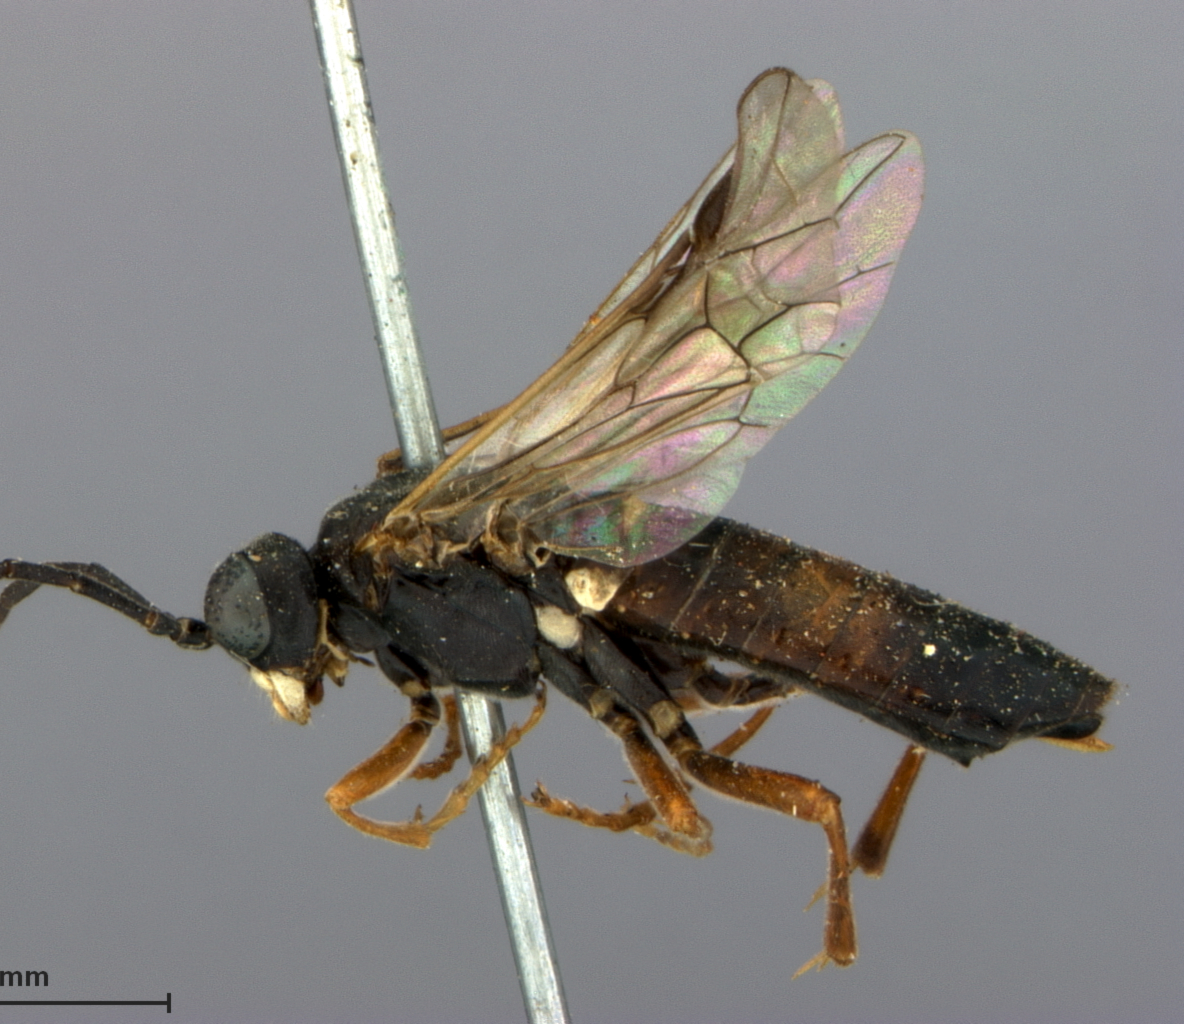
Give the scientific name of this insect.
Tenthredo bivittata
